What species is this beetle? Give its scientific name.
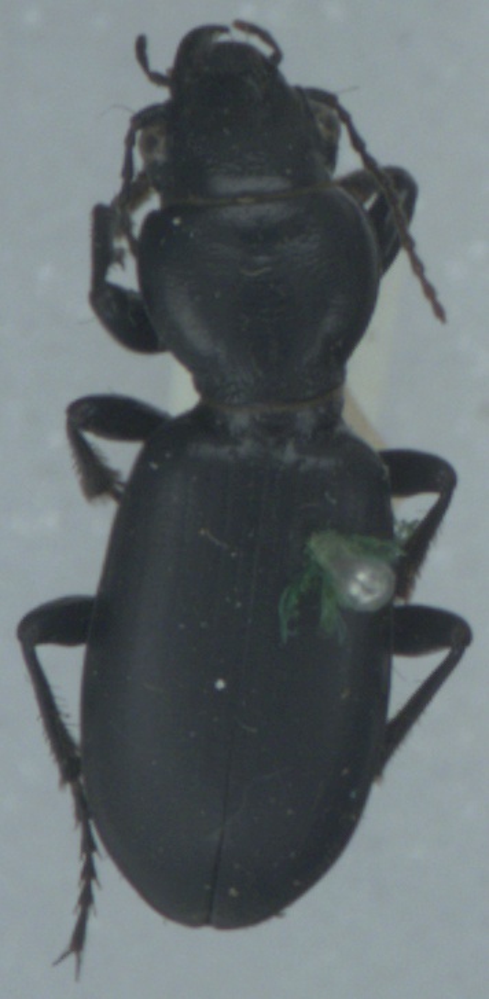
Broscus cephalotes
